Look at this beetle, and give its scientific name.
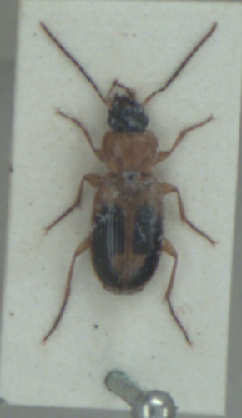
Badister bullatus
